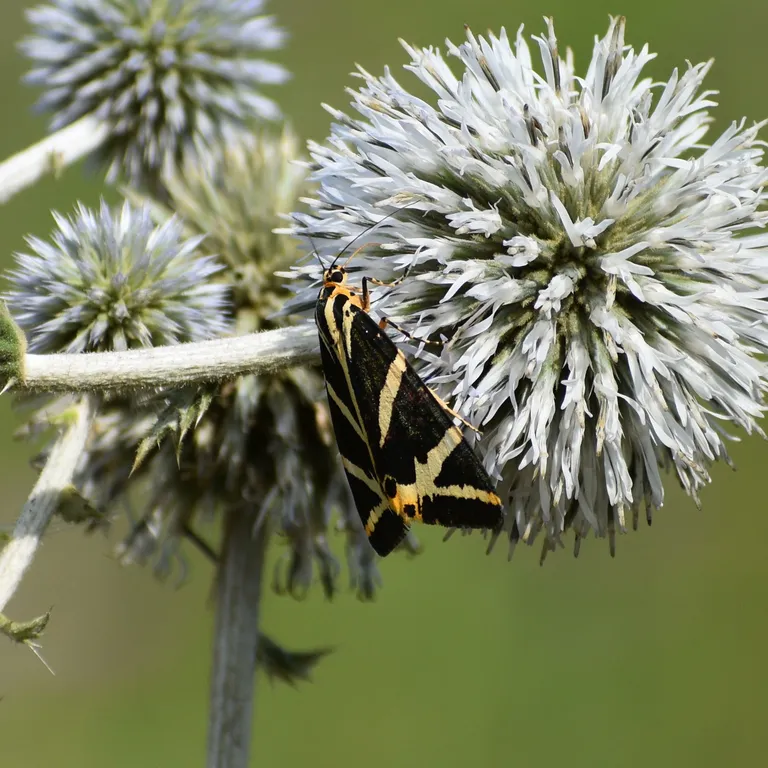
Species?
Euplagia quadripunctaria
